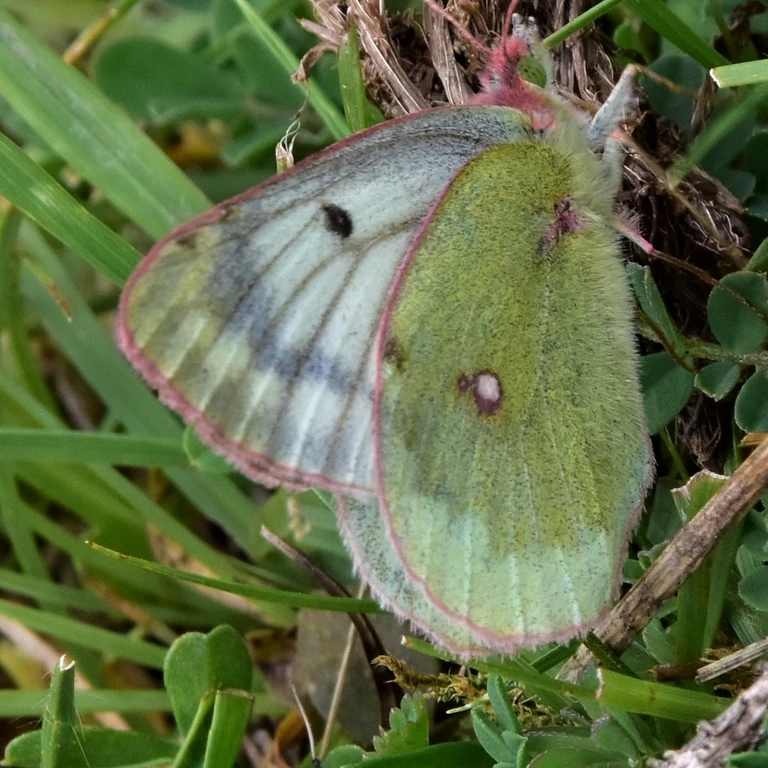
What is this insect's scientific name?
Colias phicomone
